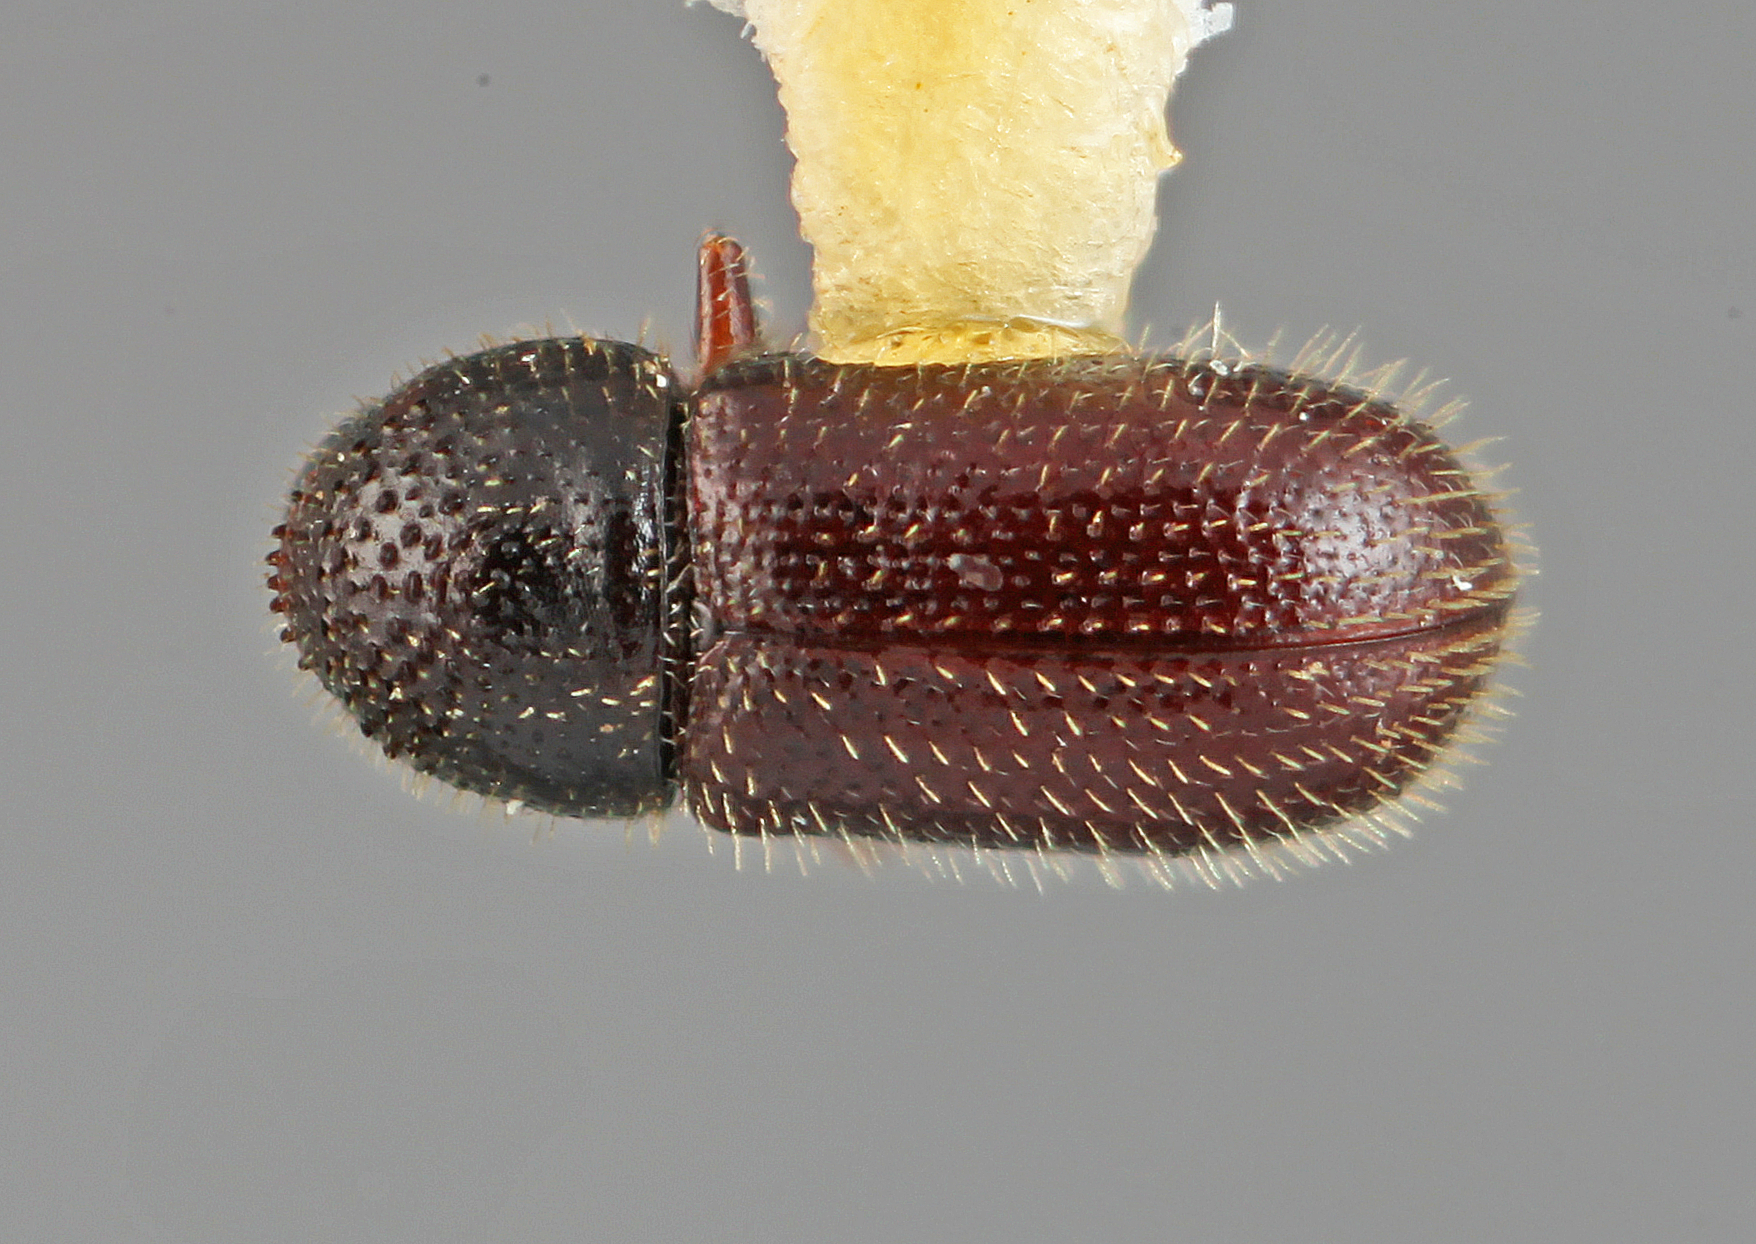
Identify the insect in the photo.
Cryphalomorphus nubilis
